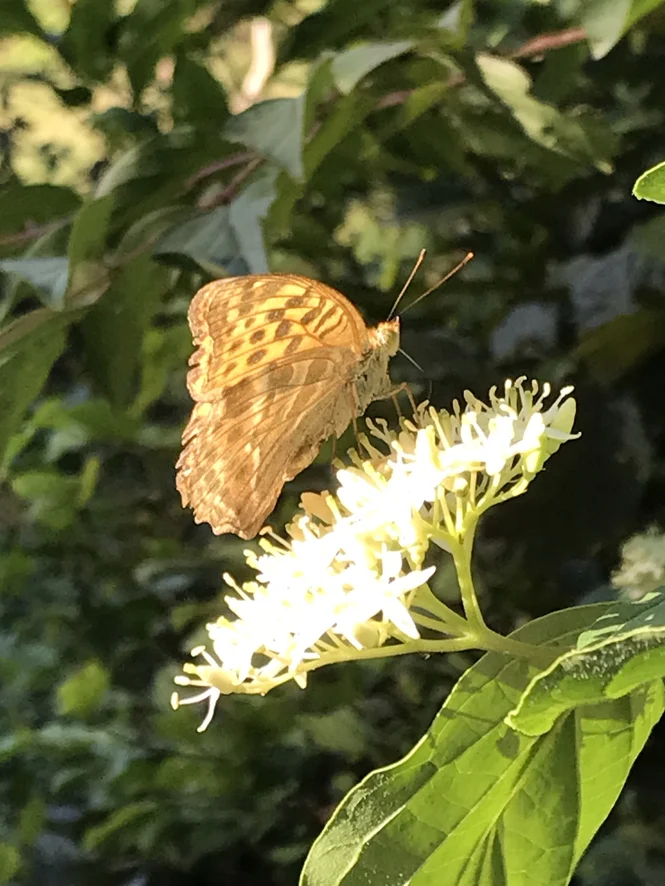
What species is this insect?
Argynnis paphia
